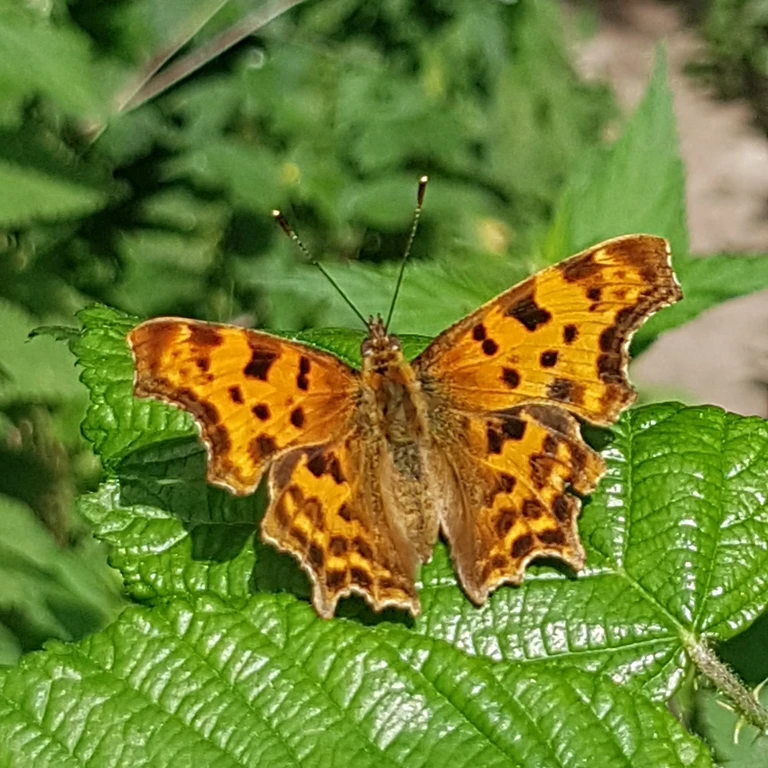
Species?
Polygonia c-album
